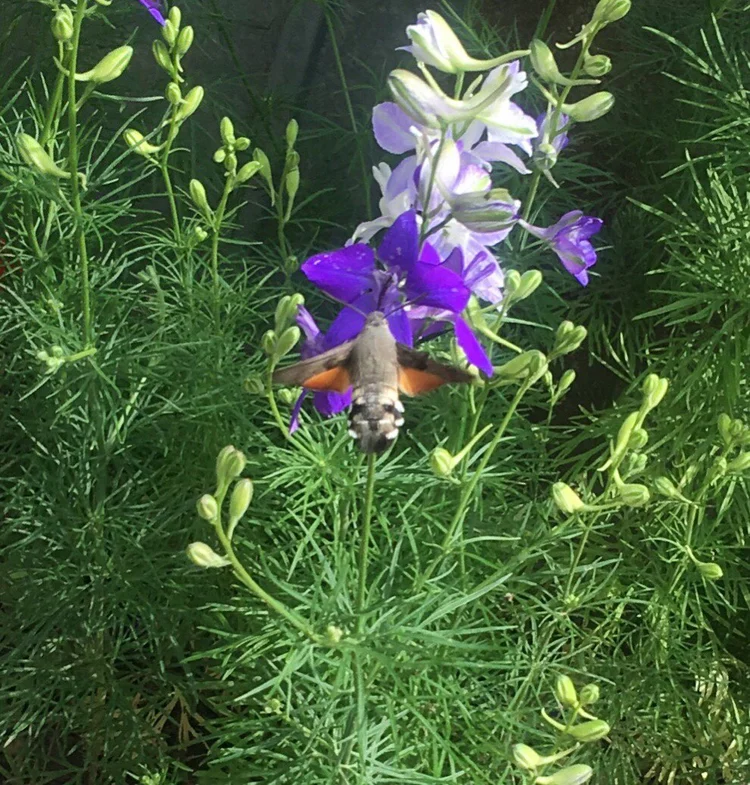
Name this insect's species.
Macroglossum stellatarum
